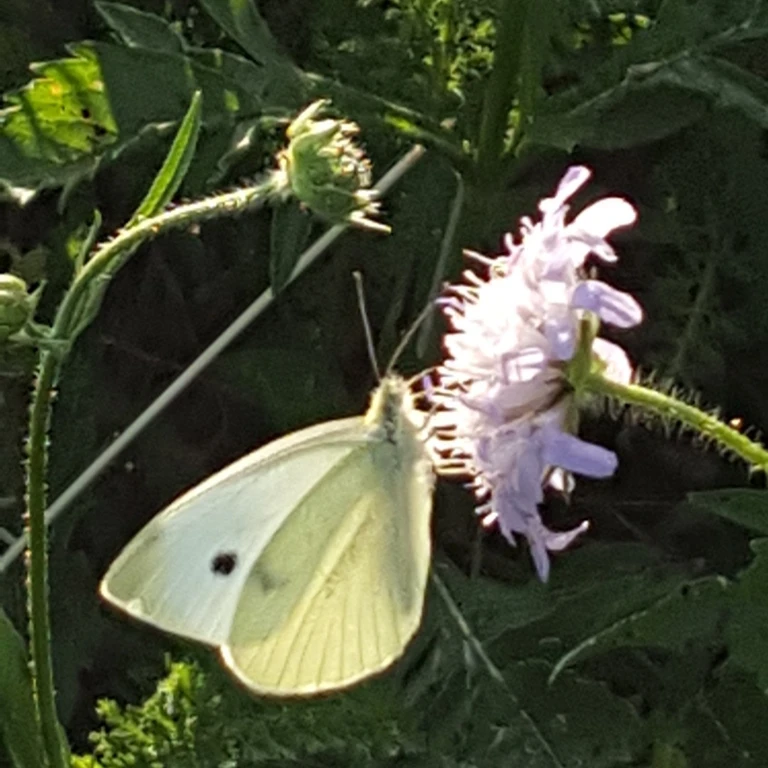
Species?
Pieris rapae
